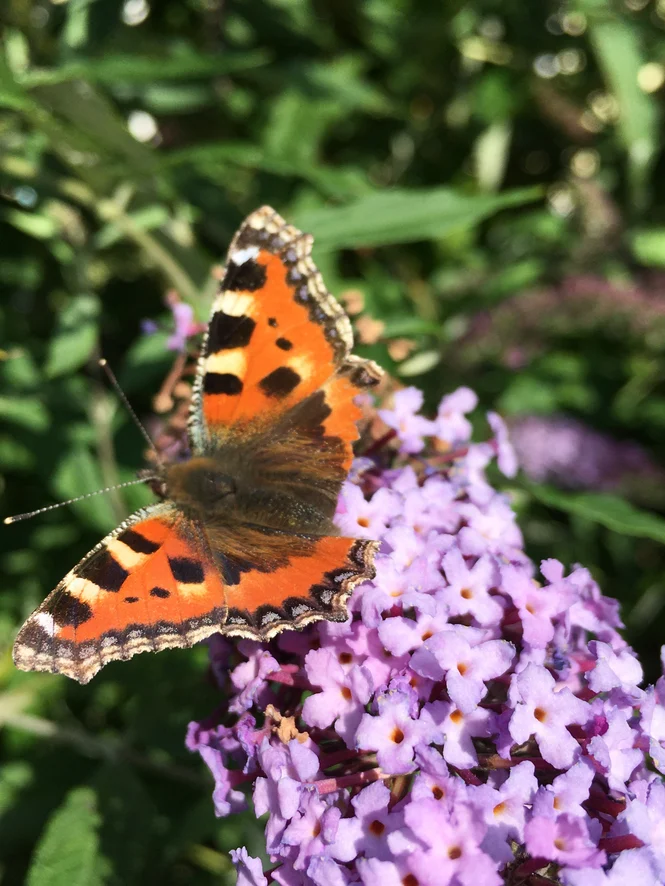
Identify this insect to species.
Aglais urticae
